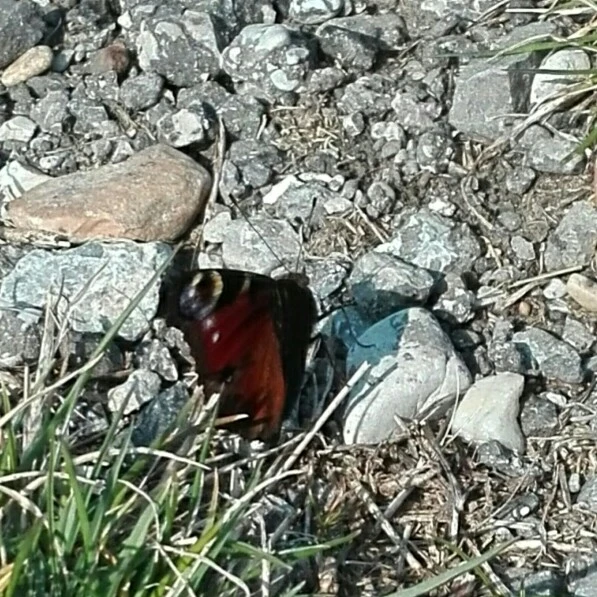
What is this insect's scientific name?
Aglais io
